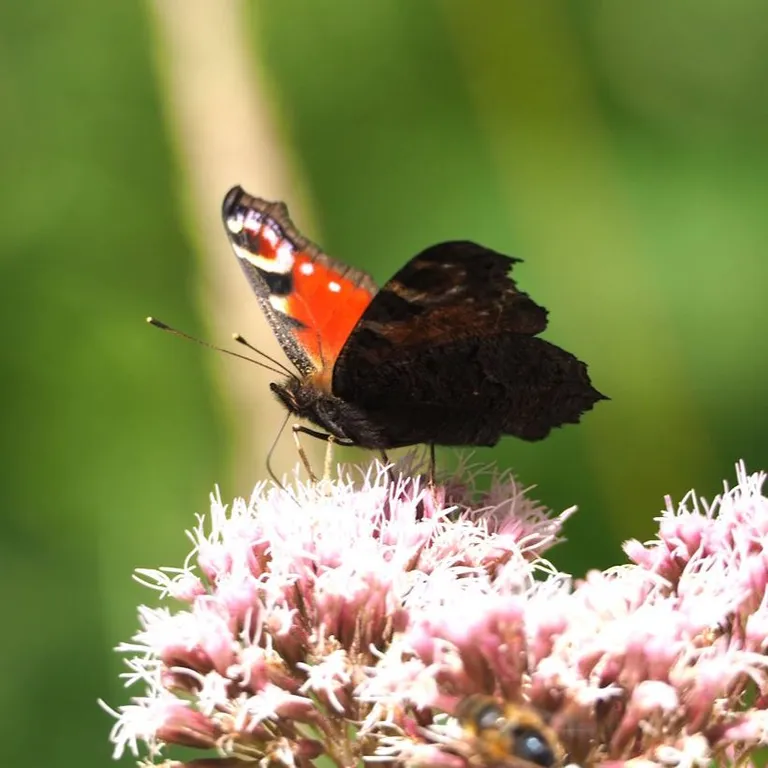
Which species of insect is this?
Aglais io
